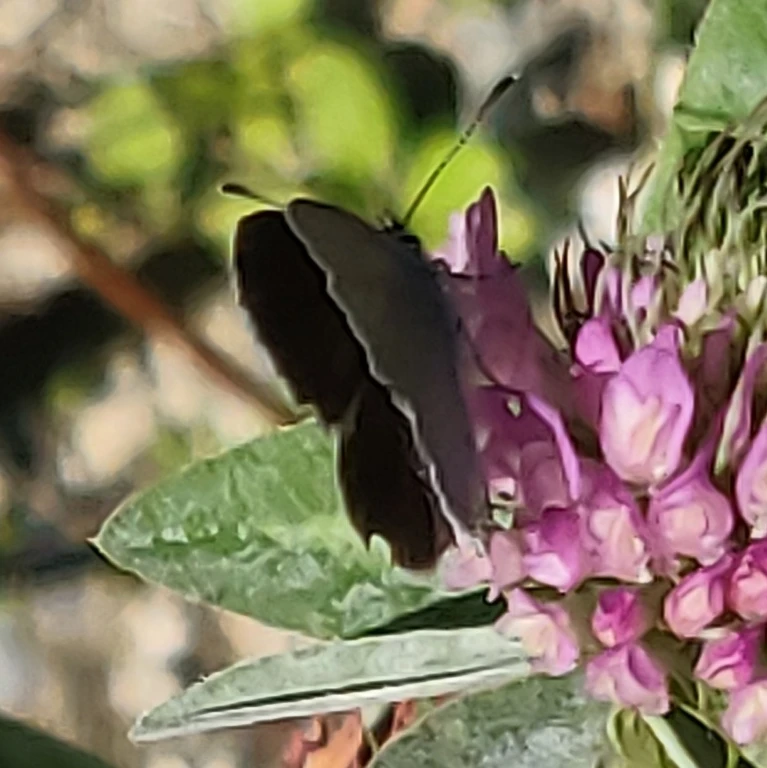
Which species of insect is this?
Cupido minimus
